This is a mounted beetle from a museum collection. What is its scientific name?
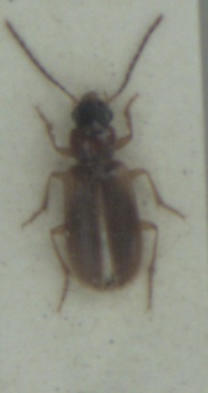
Anthracus consputus
